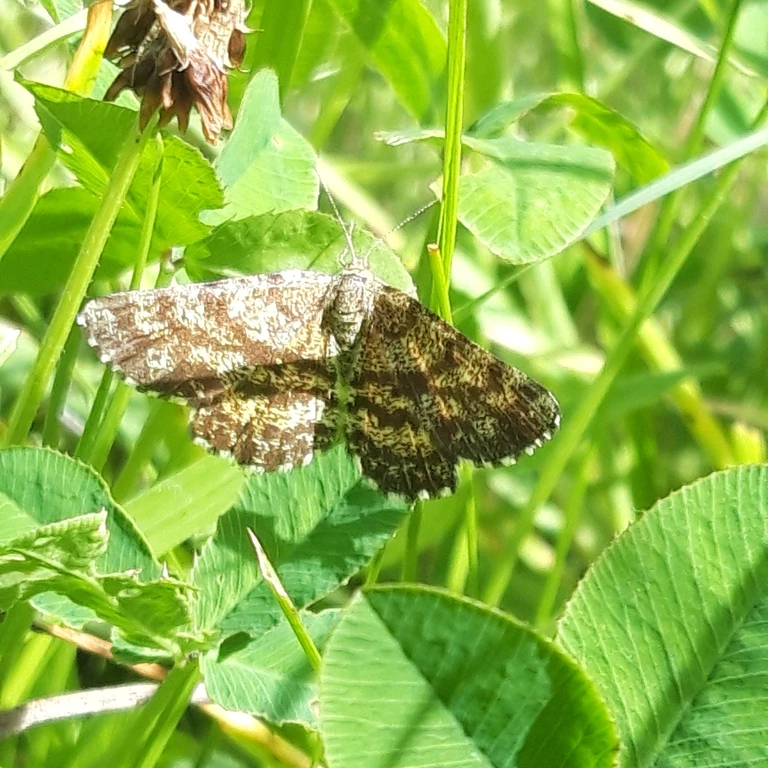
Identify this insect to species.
Ematurga atomaria
